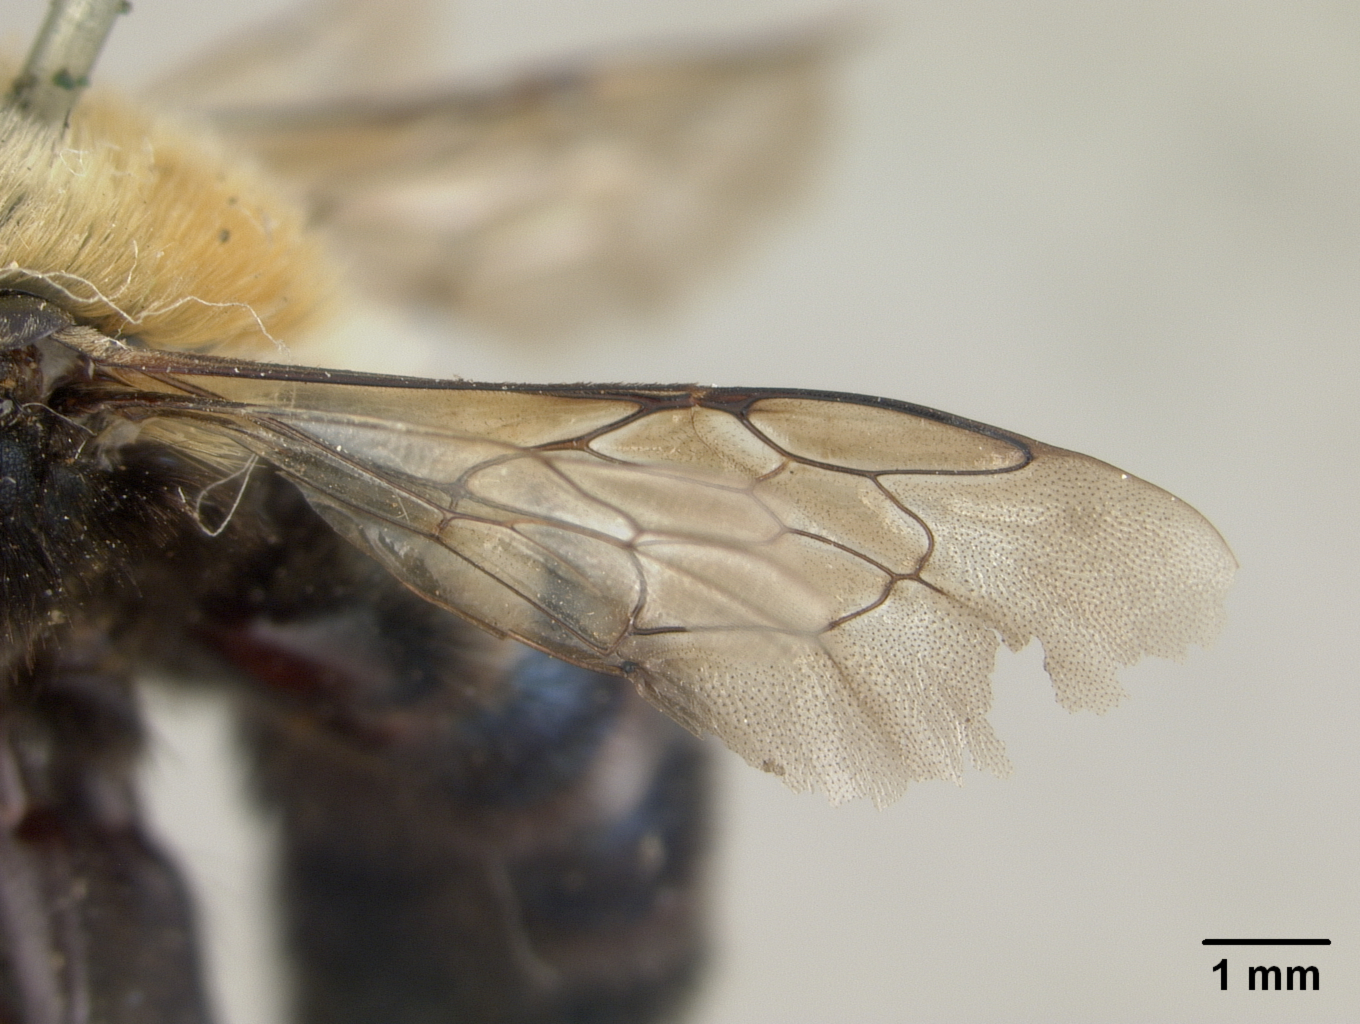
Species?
Osmia novomexicana
